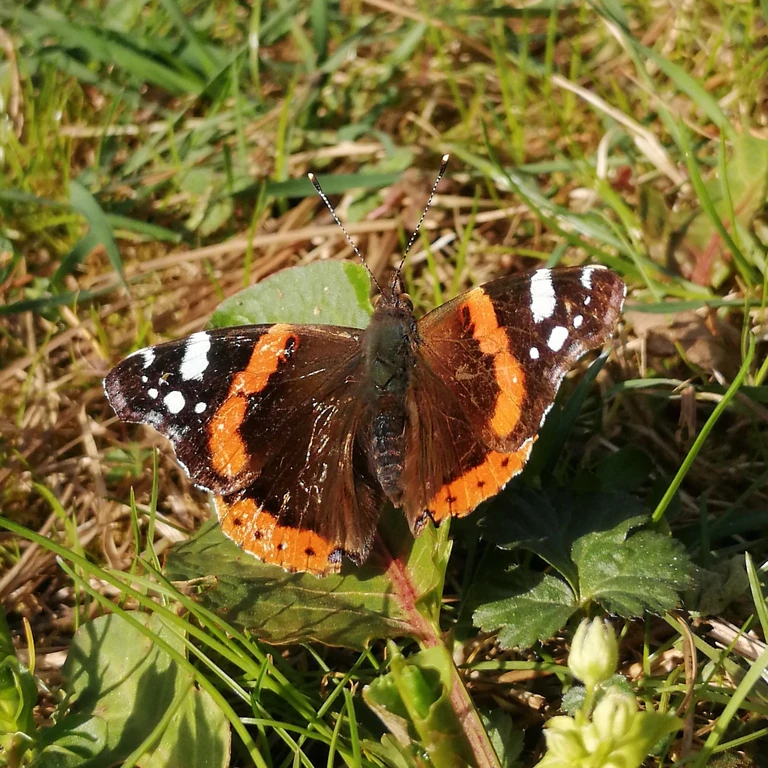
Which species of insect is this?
Vanessa atalanta
